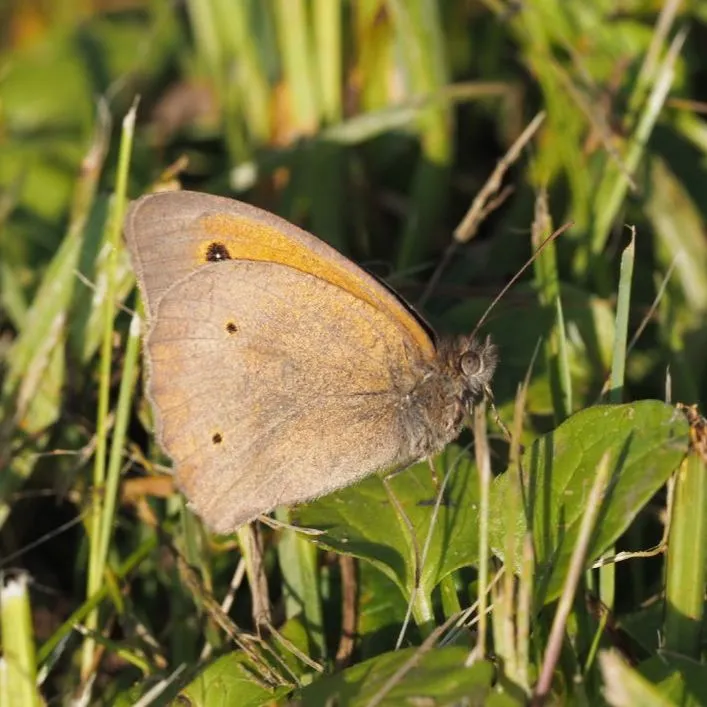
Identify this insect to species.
Maniola jurtina
